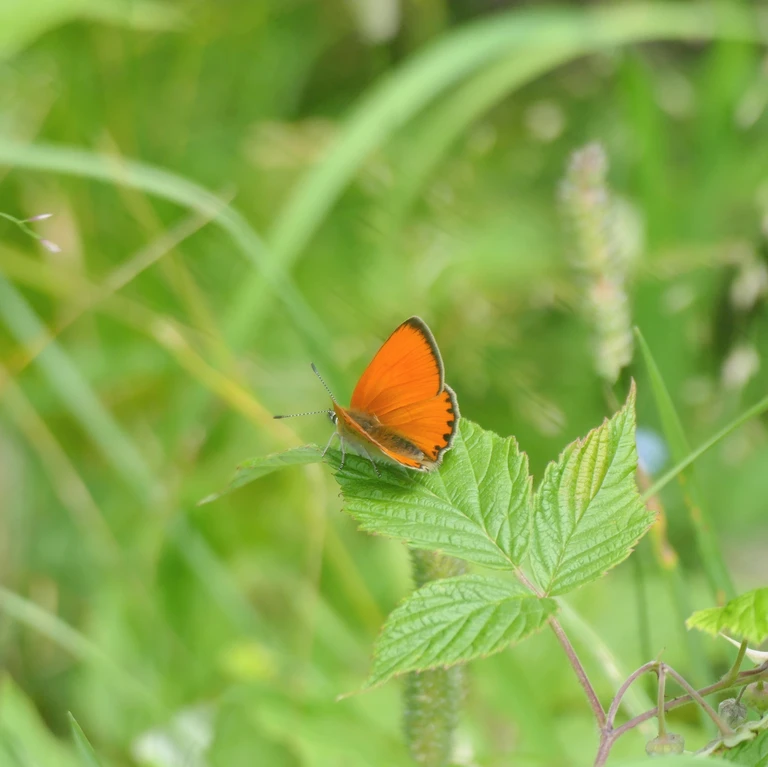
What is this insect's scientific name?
Lycaena virgaureae
